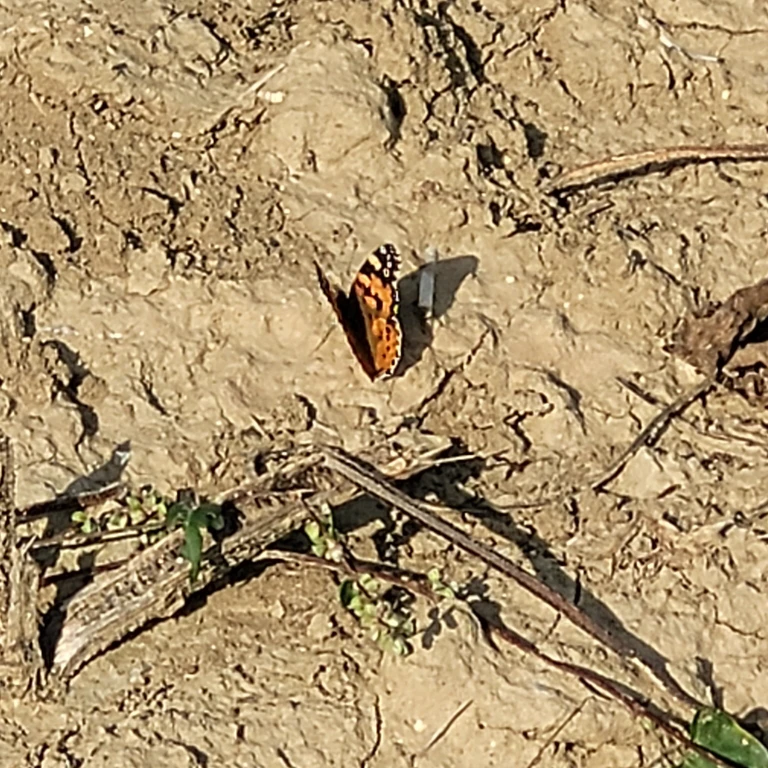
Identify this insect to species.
Vanessa cardui
